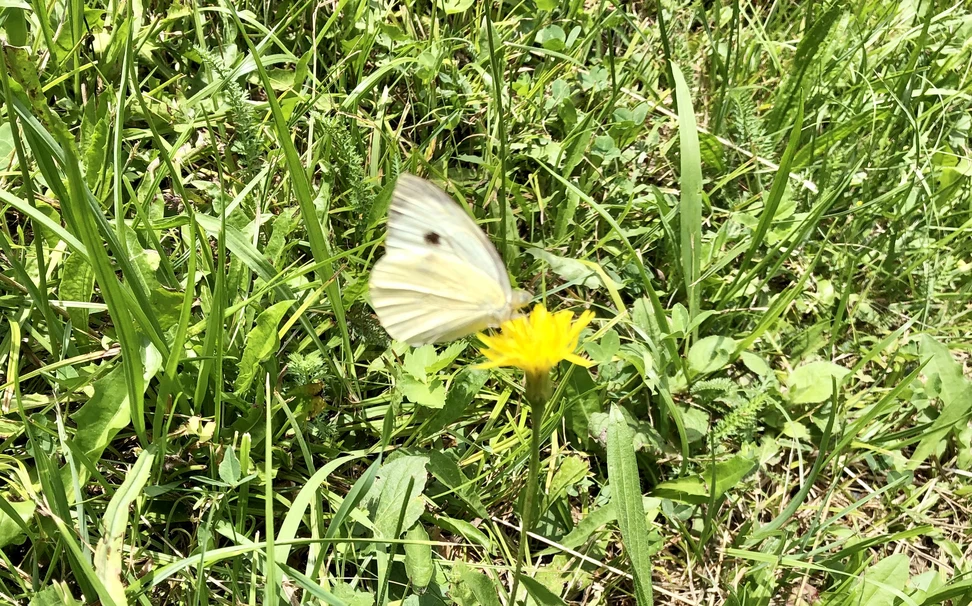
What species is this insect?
Pieris brassicae
